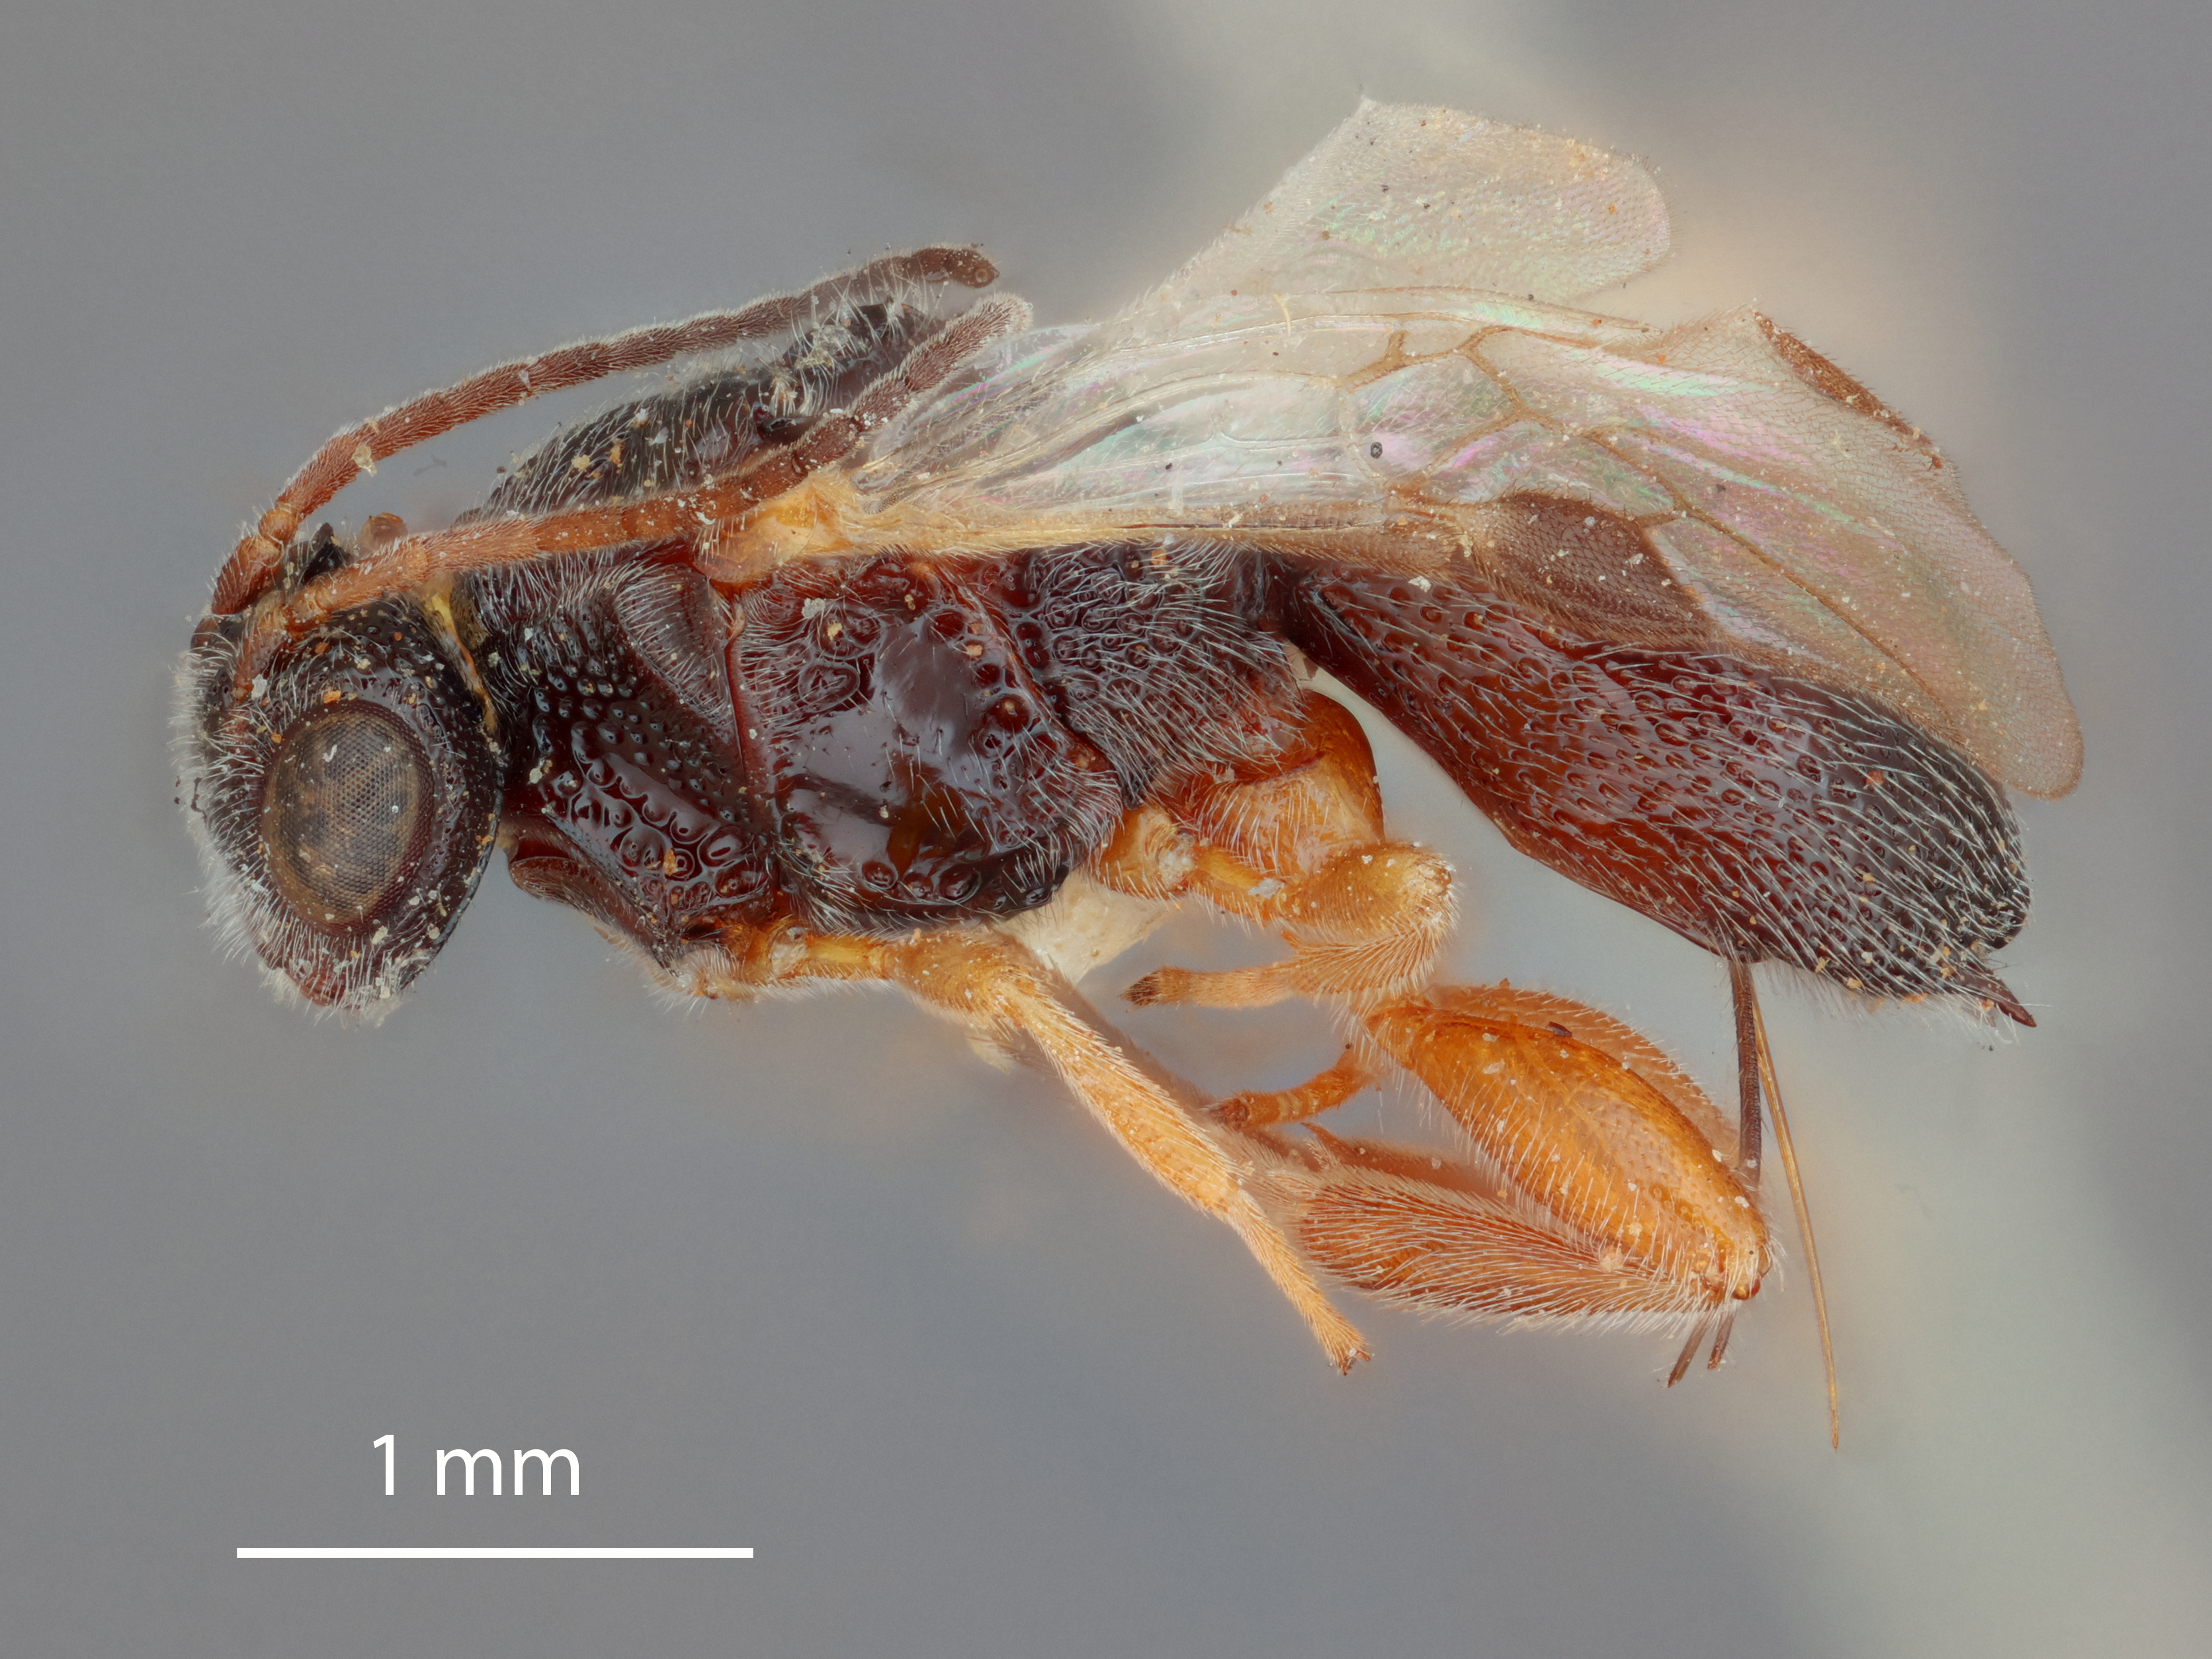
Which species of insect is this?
Urosigalphus anthonomi
